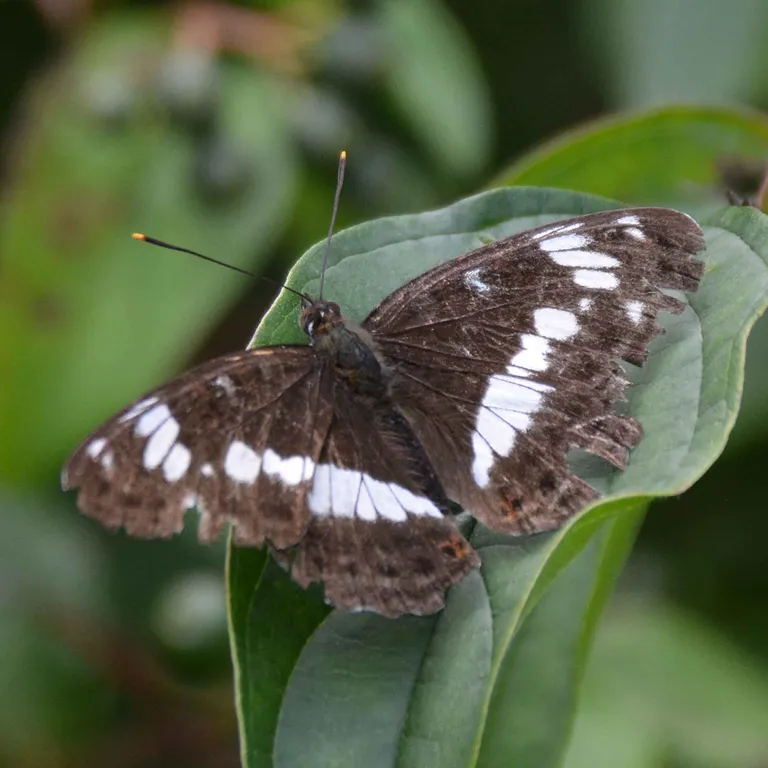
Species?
Limenitis camilla (also Ladoga camilla)
